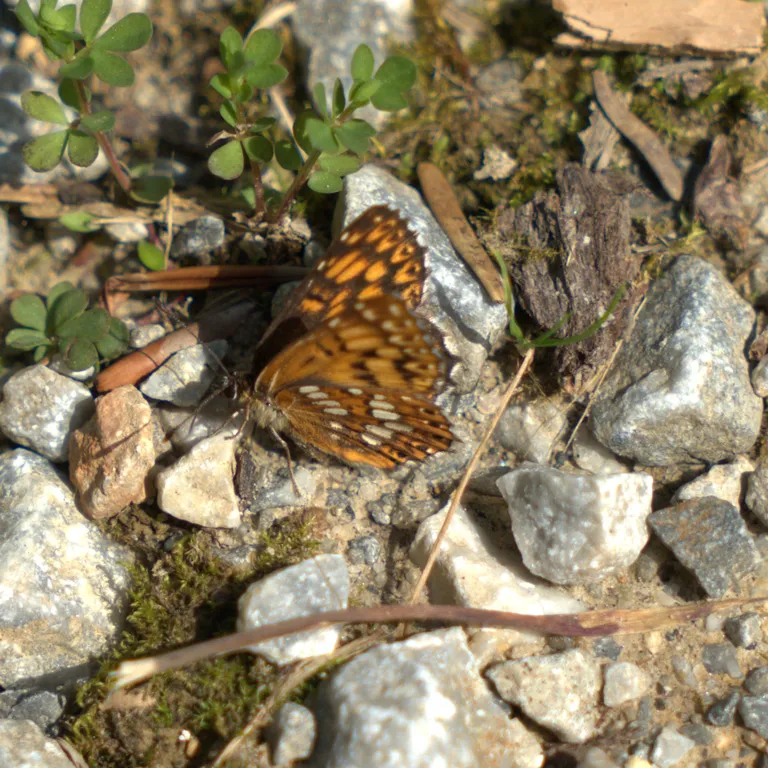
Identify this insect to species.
Hamearis lucina
